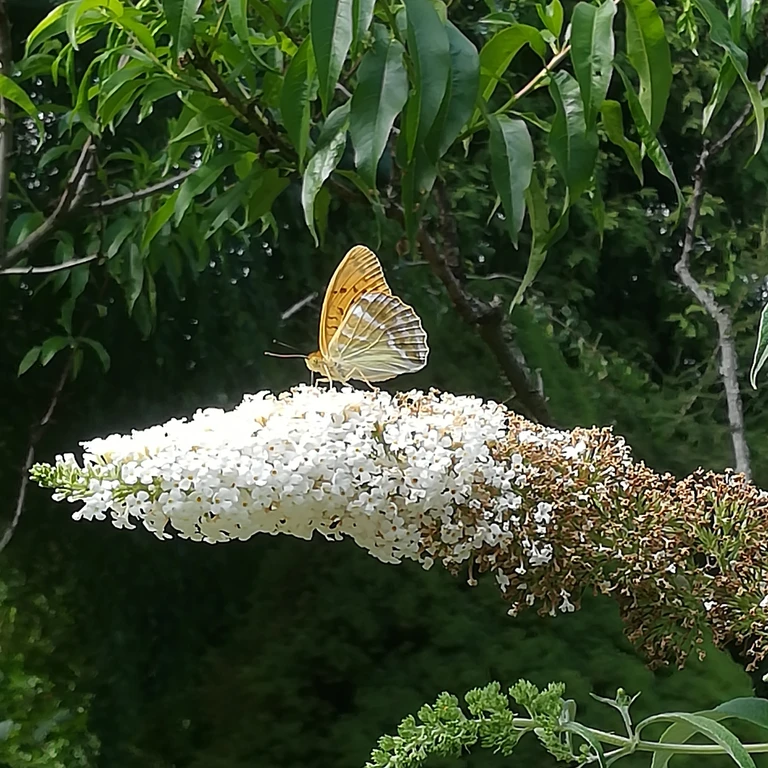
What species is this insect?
Argynnis paphia
